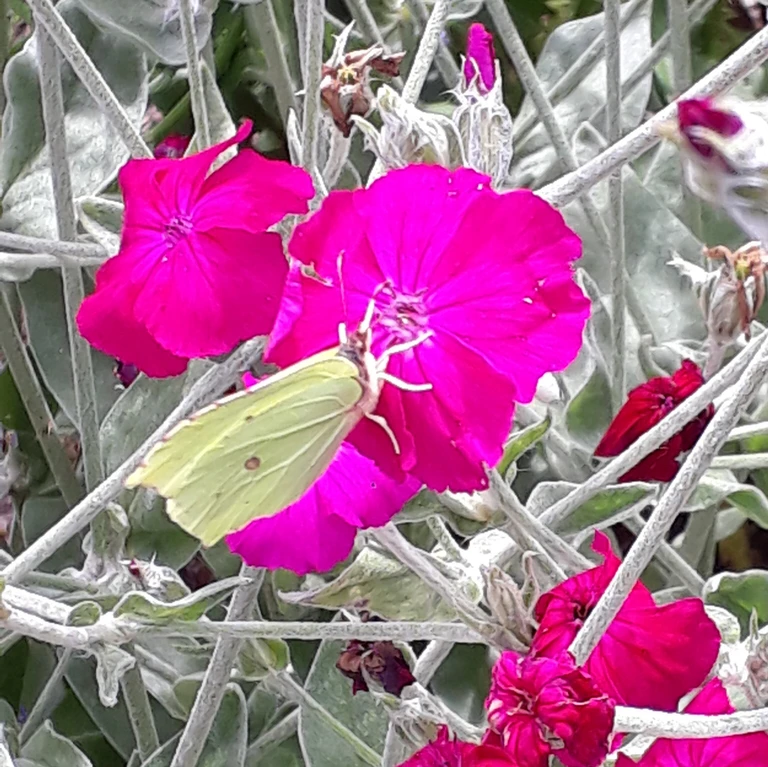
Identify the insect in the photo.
Gonepteryx rhamni
